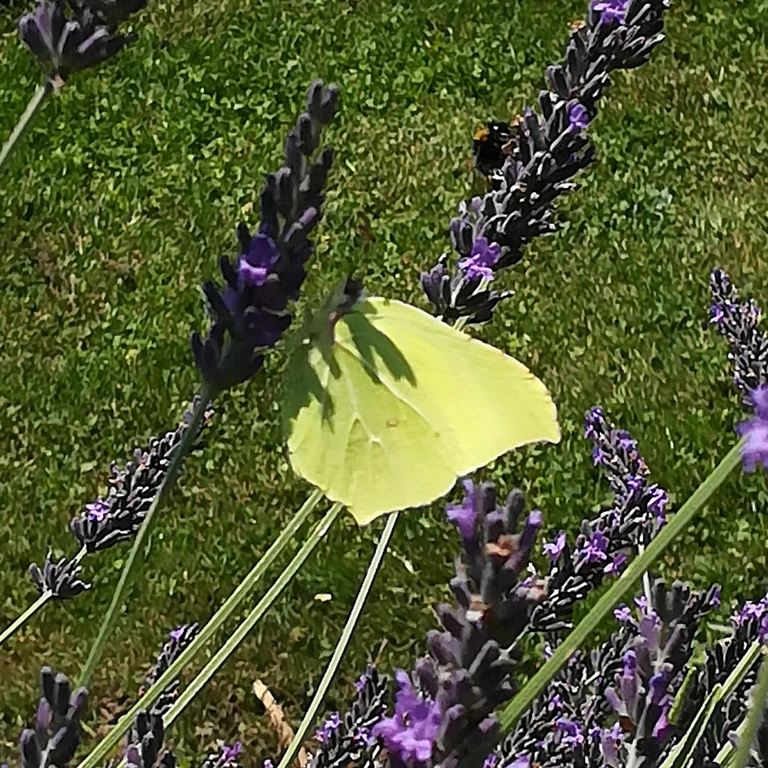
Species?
Gonepteryx rhamni
